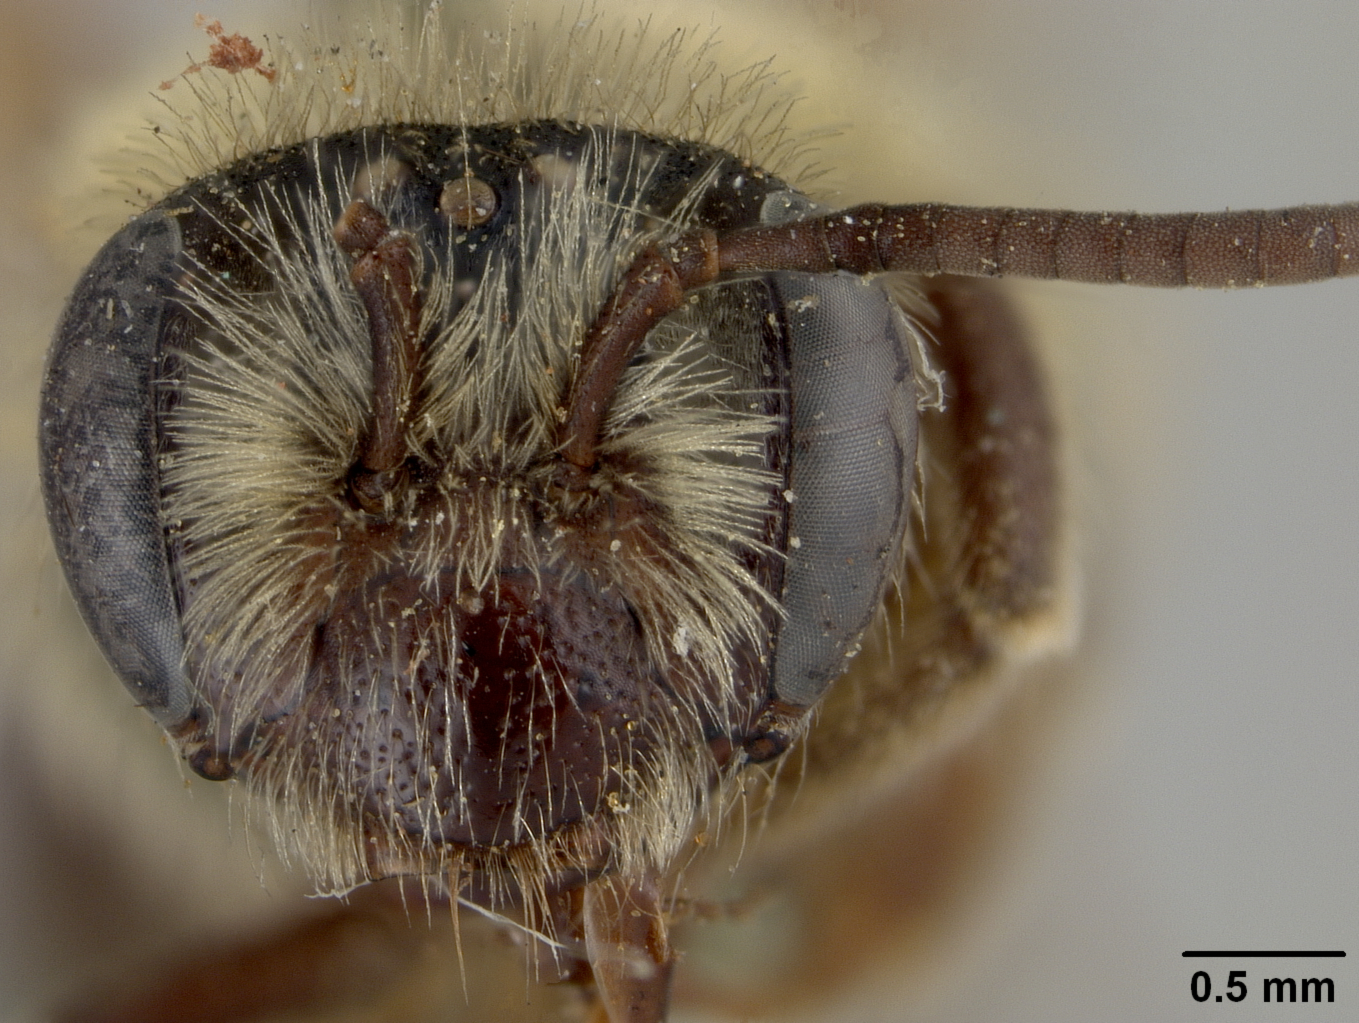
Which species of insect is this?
Andrena medionitens
